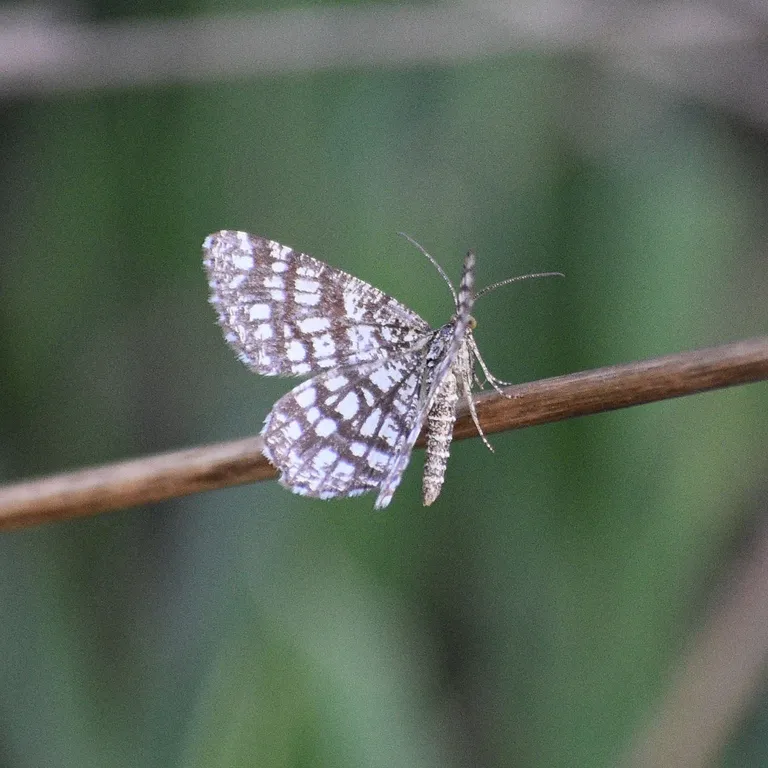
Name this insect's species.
Chiasmia clathrata
